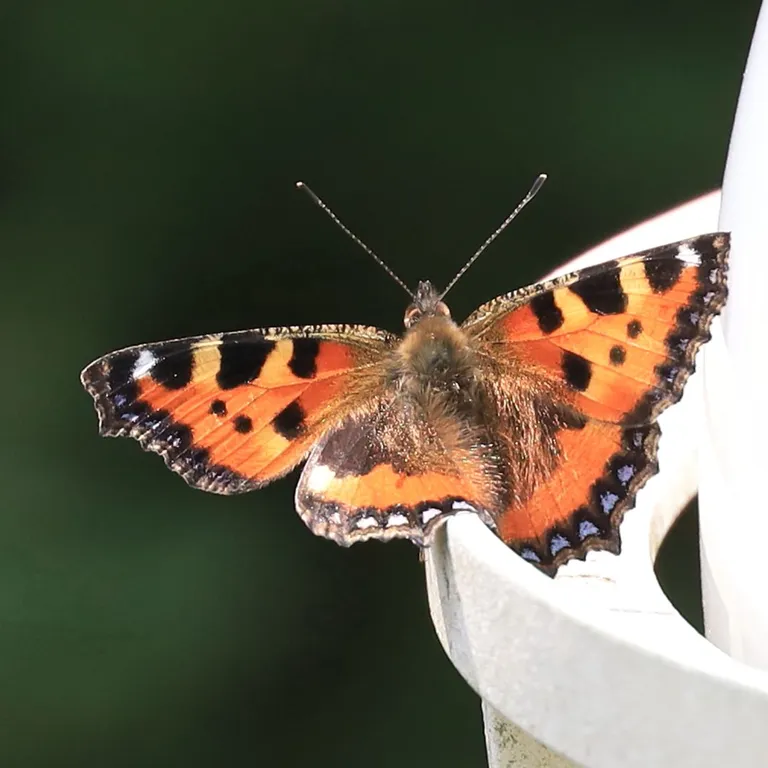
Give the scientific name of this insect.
Aglais urticae
